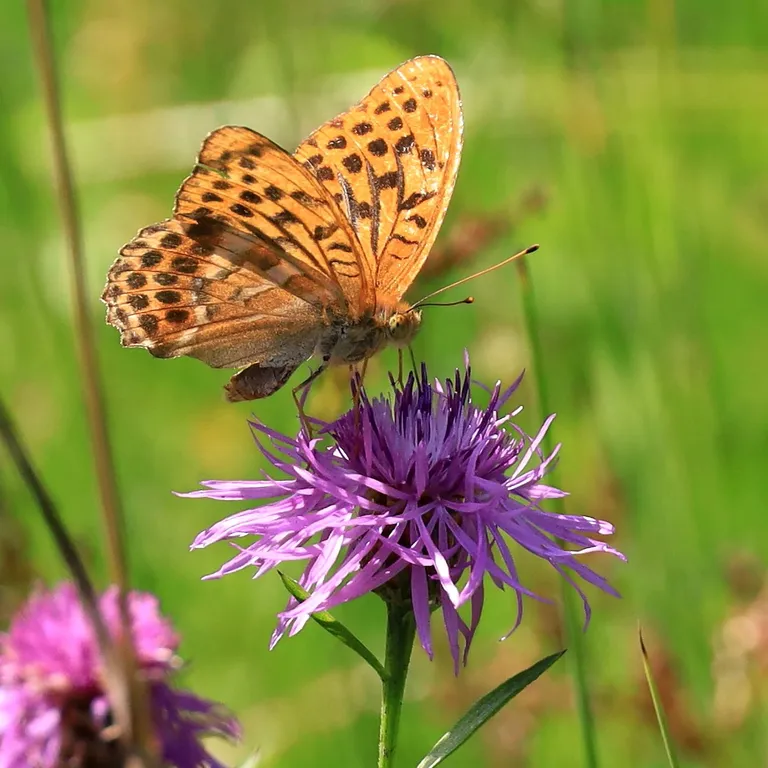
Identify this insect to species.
Argynnis paphia
